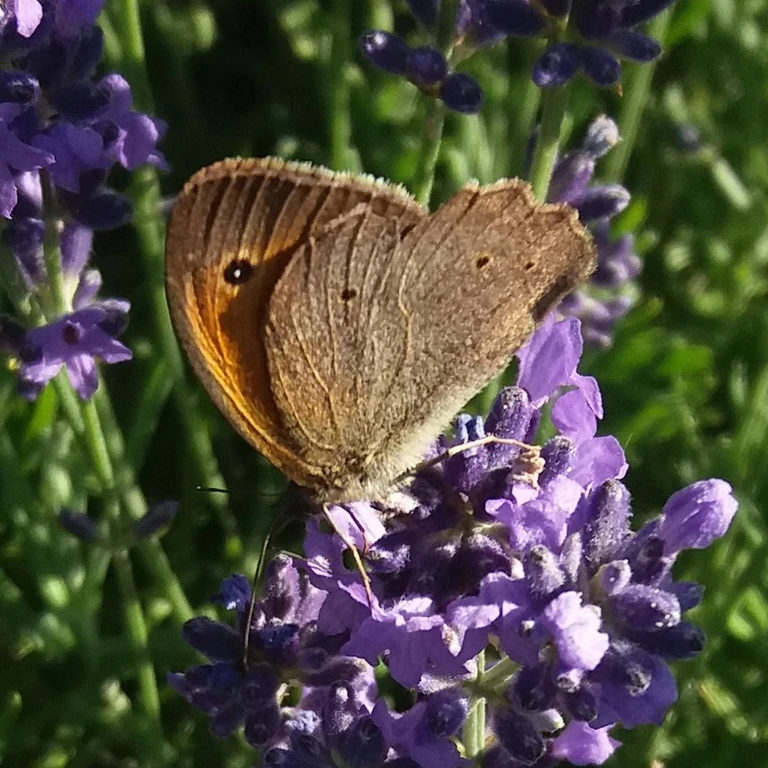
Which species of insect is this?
Maniola jurtina
